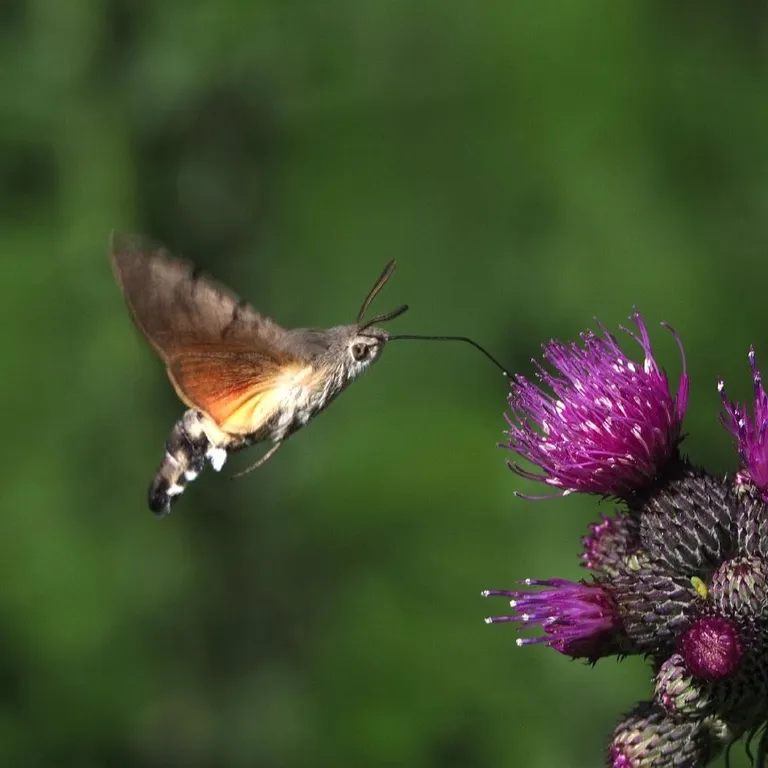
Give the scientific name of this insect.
Macroglossum stellatarum
